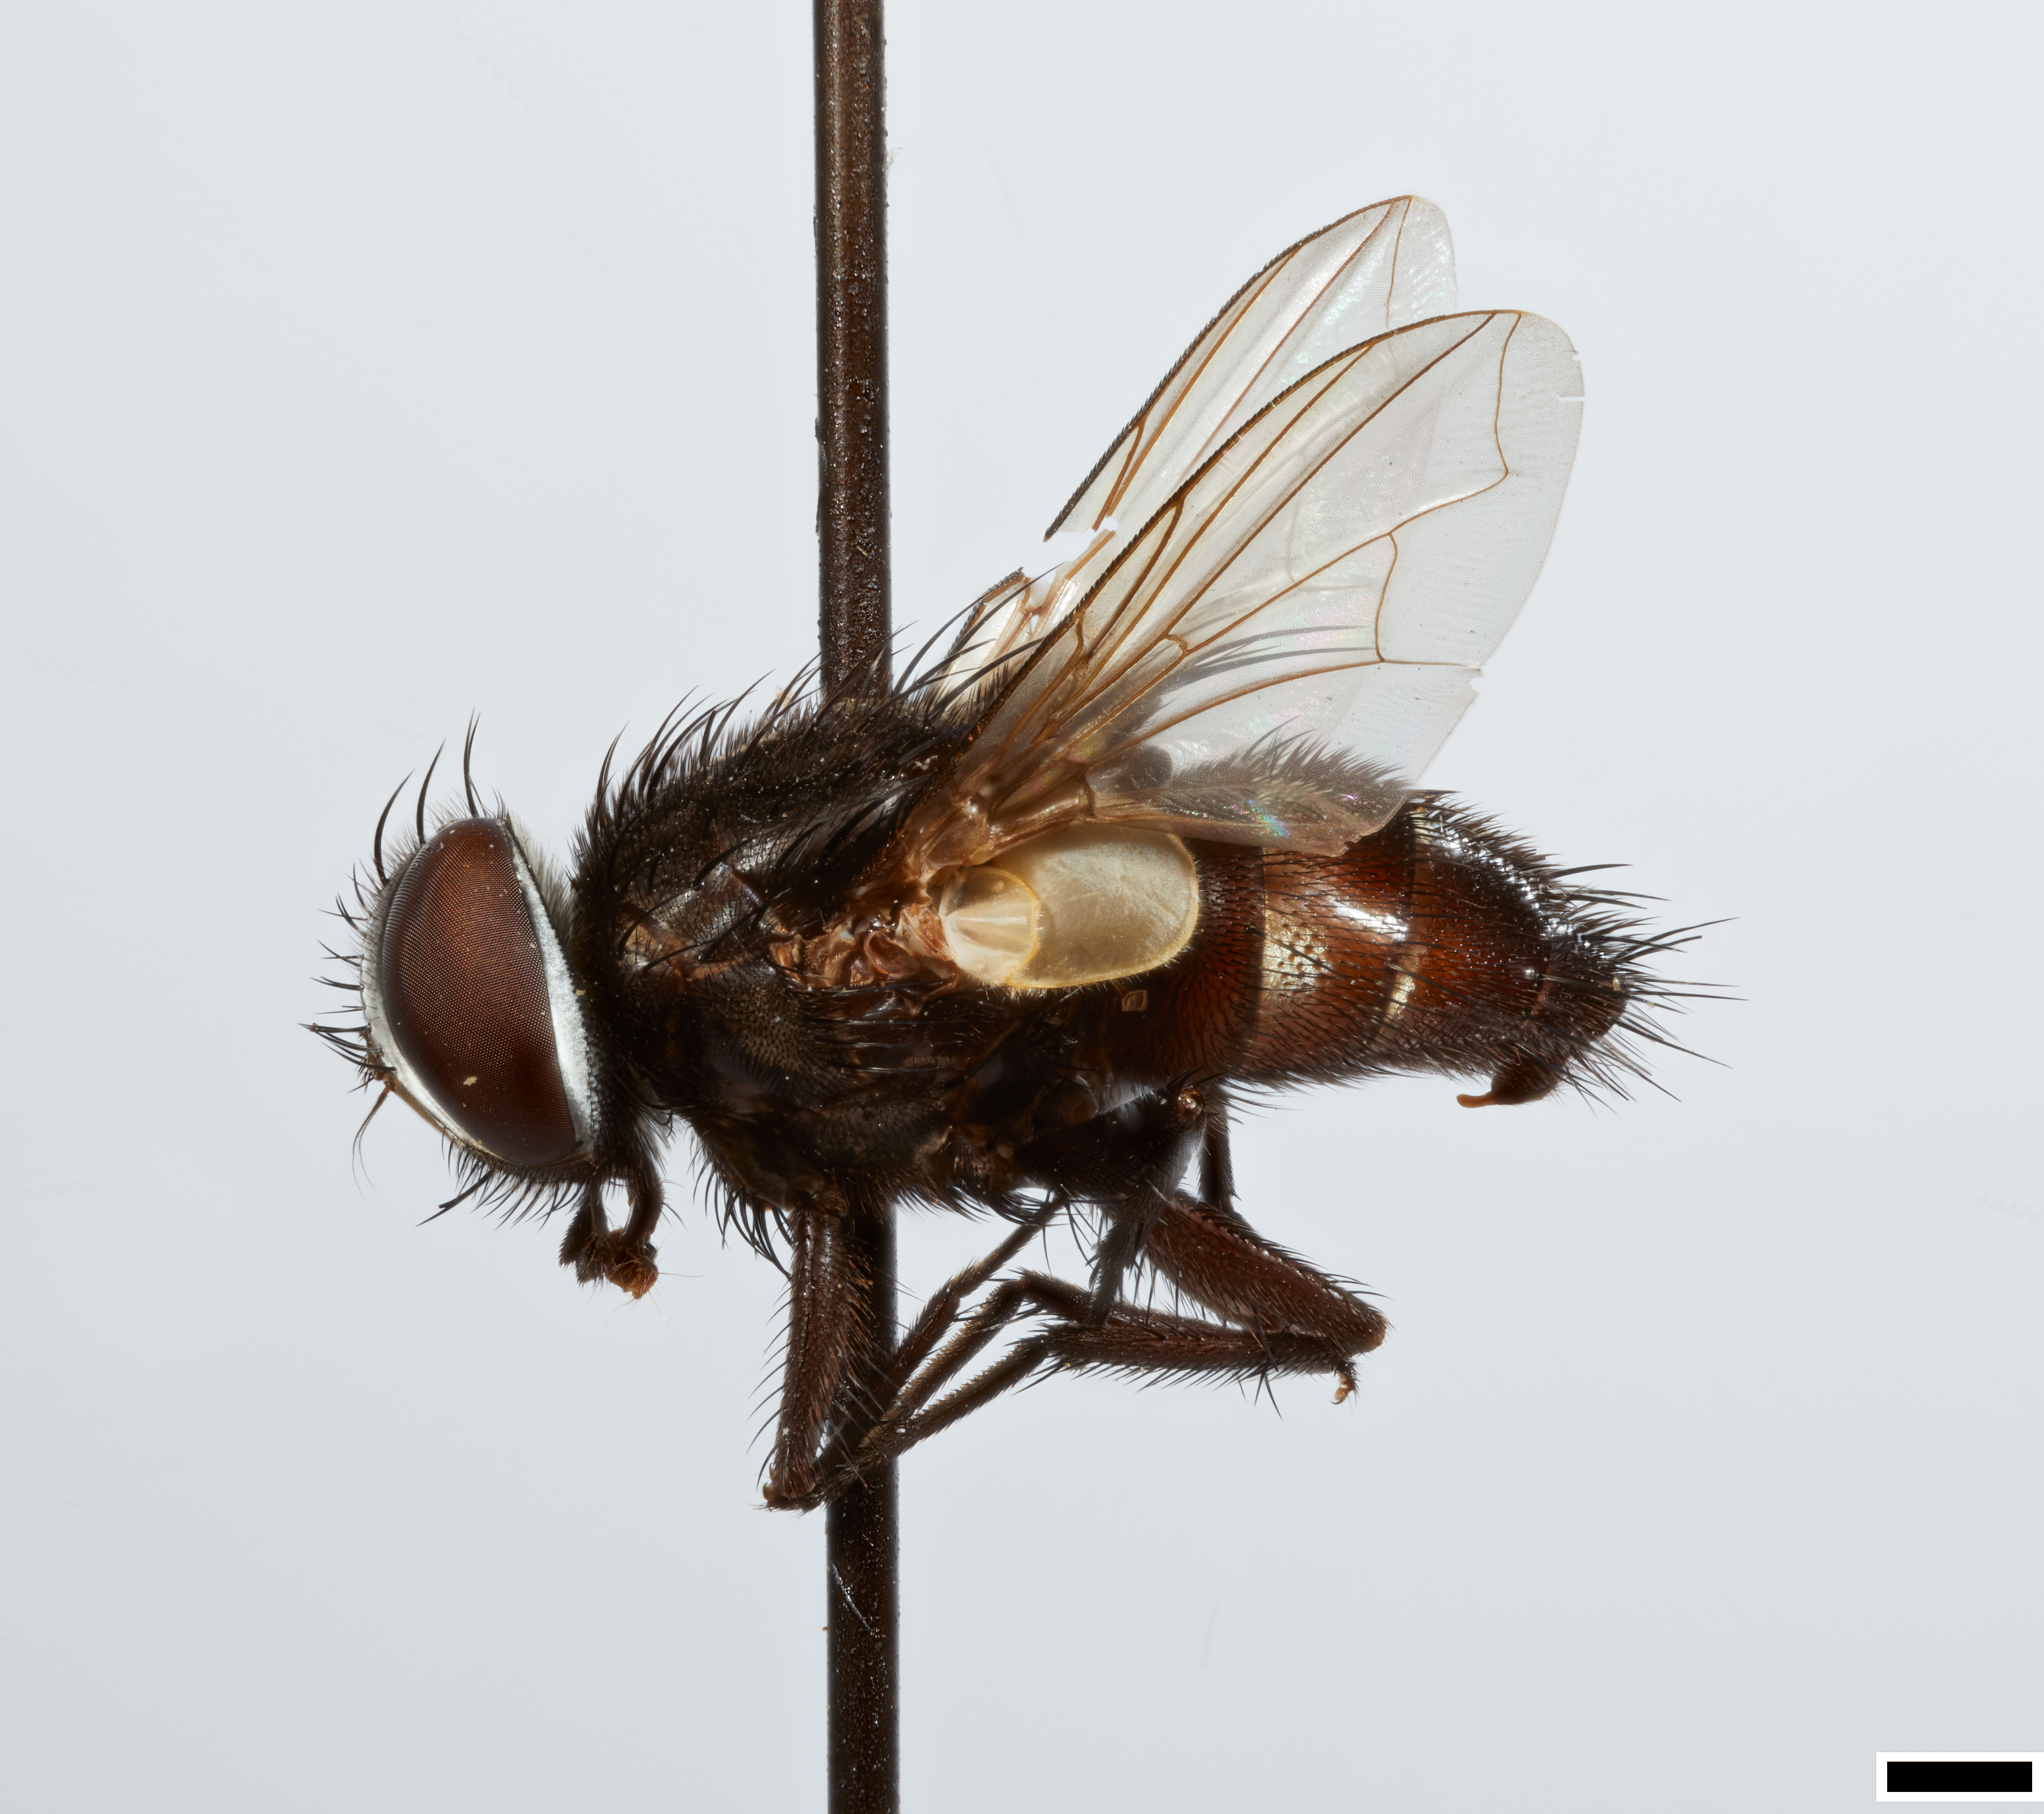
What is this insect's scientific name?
Argyrophylax purpurescens
